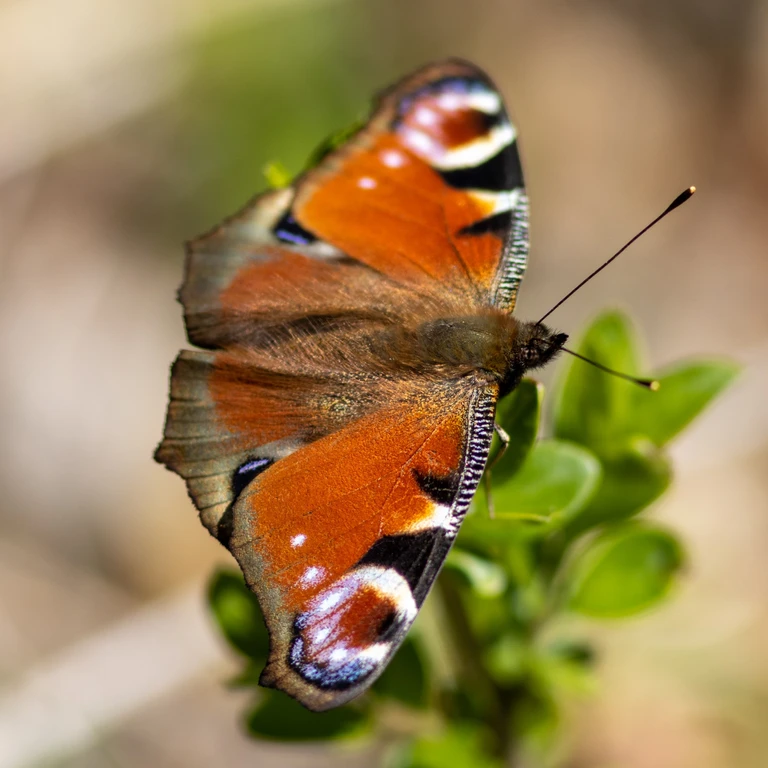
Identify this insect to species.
Aglais io
